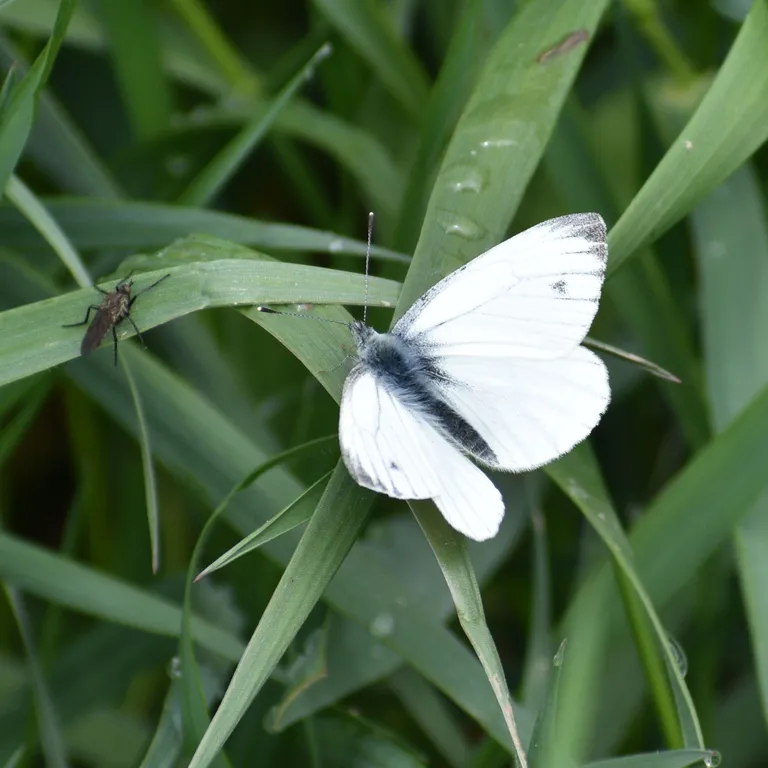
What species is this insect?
Pieris napi
